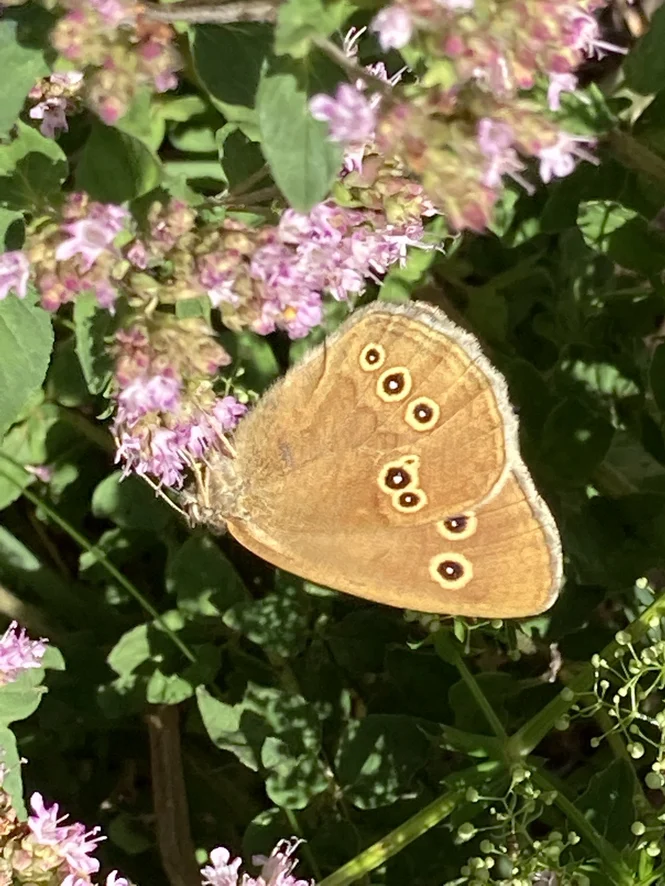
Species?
Aphantopus hyperantus
